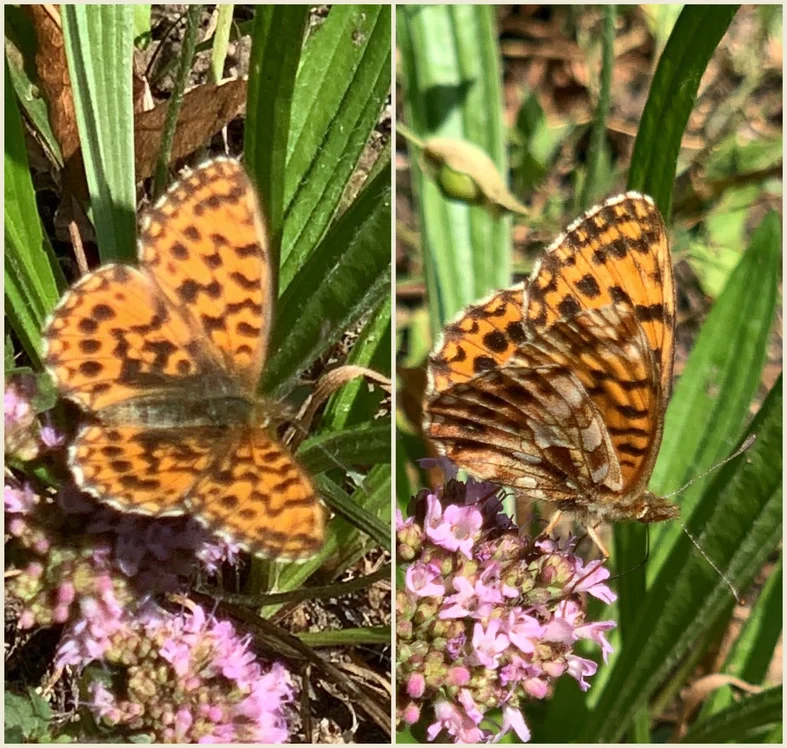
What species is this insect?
Boloria dia
